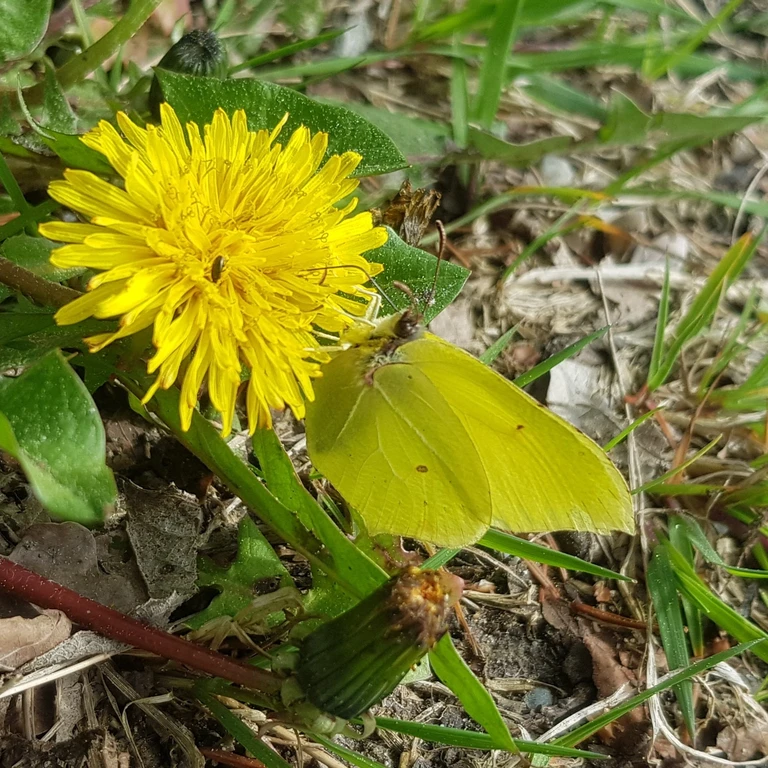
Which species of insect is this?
Gonepteryx rhamni
